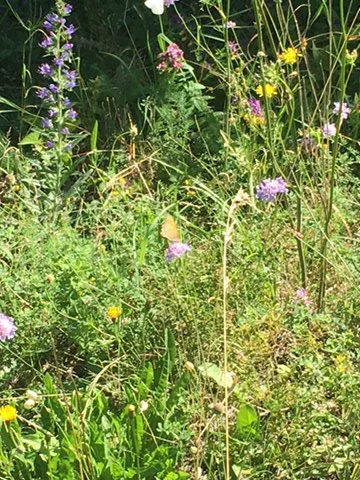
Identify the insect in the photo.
Maniola jurtina
